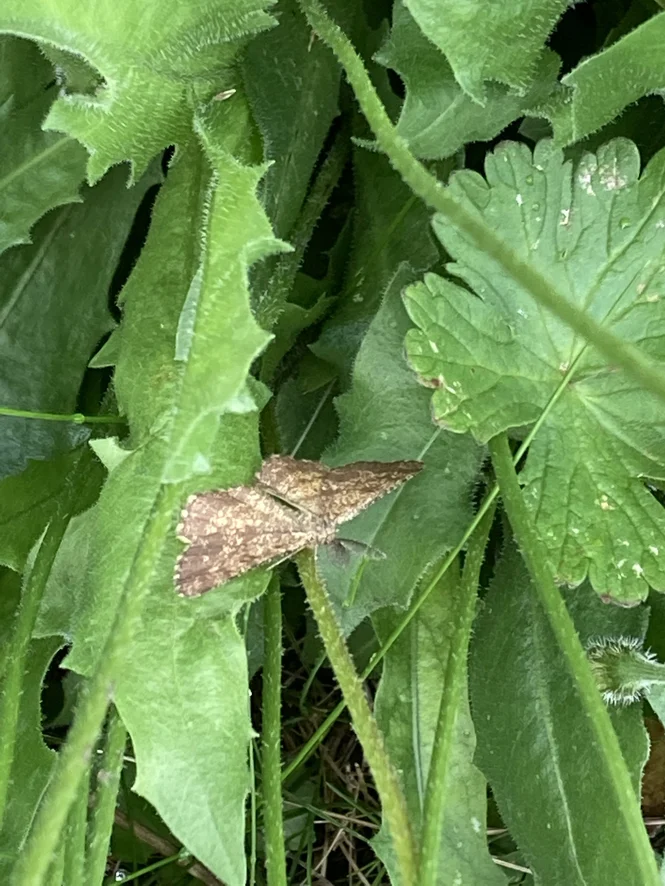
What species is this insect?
Ematurga atomaria
